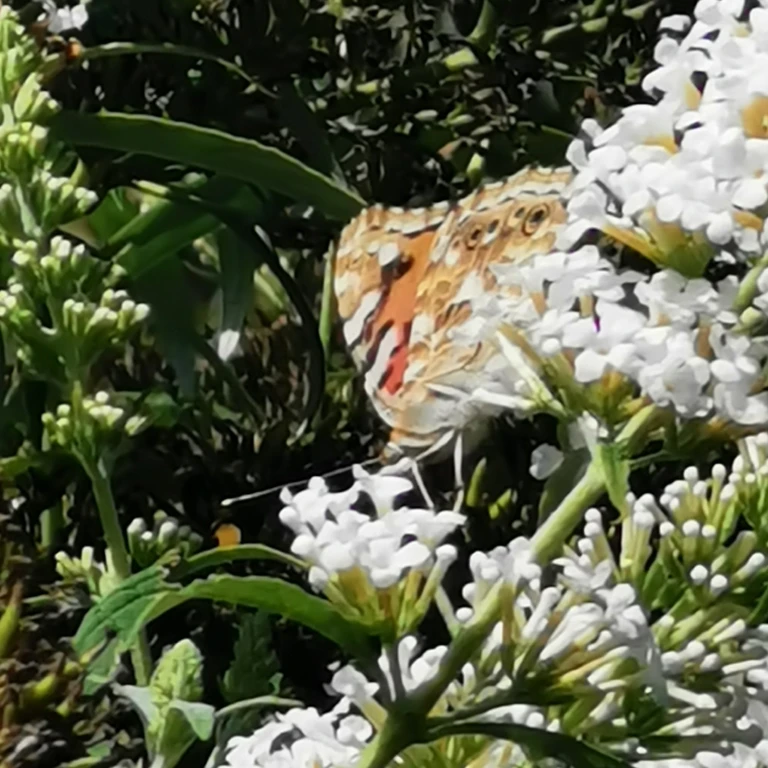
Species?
Vanessa cardui
